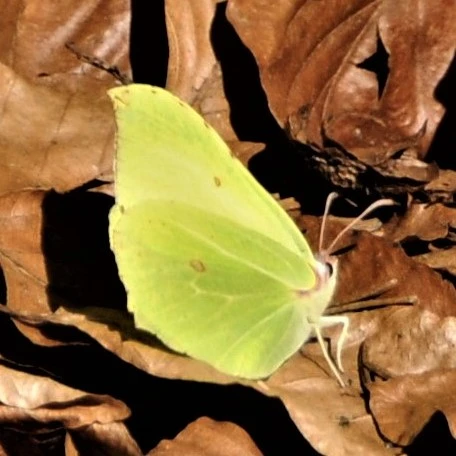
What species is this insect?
Gonepteryx rhamni
